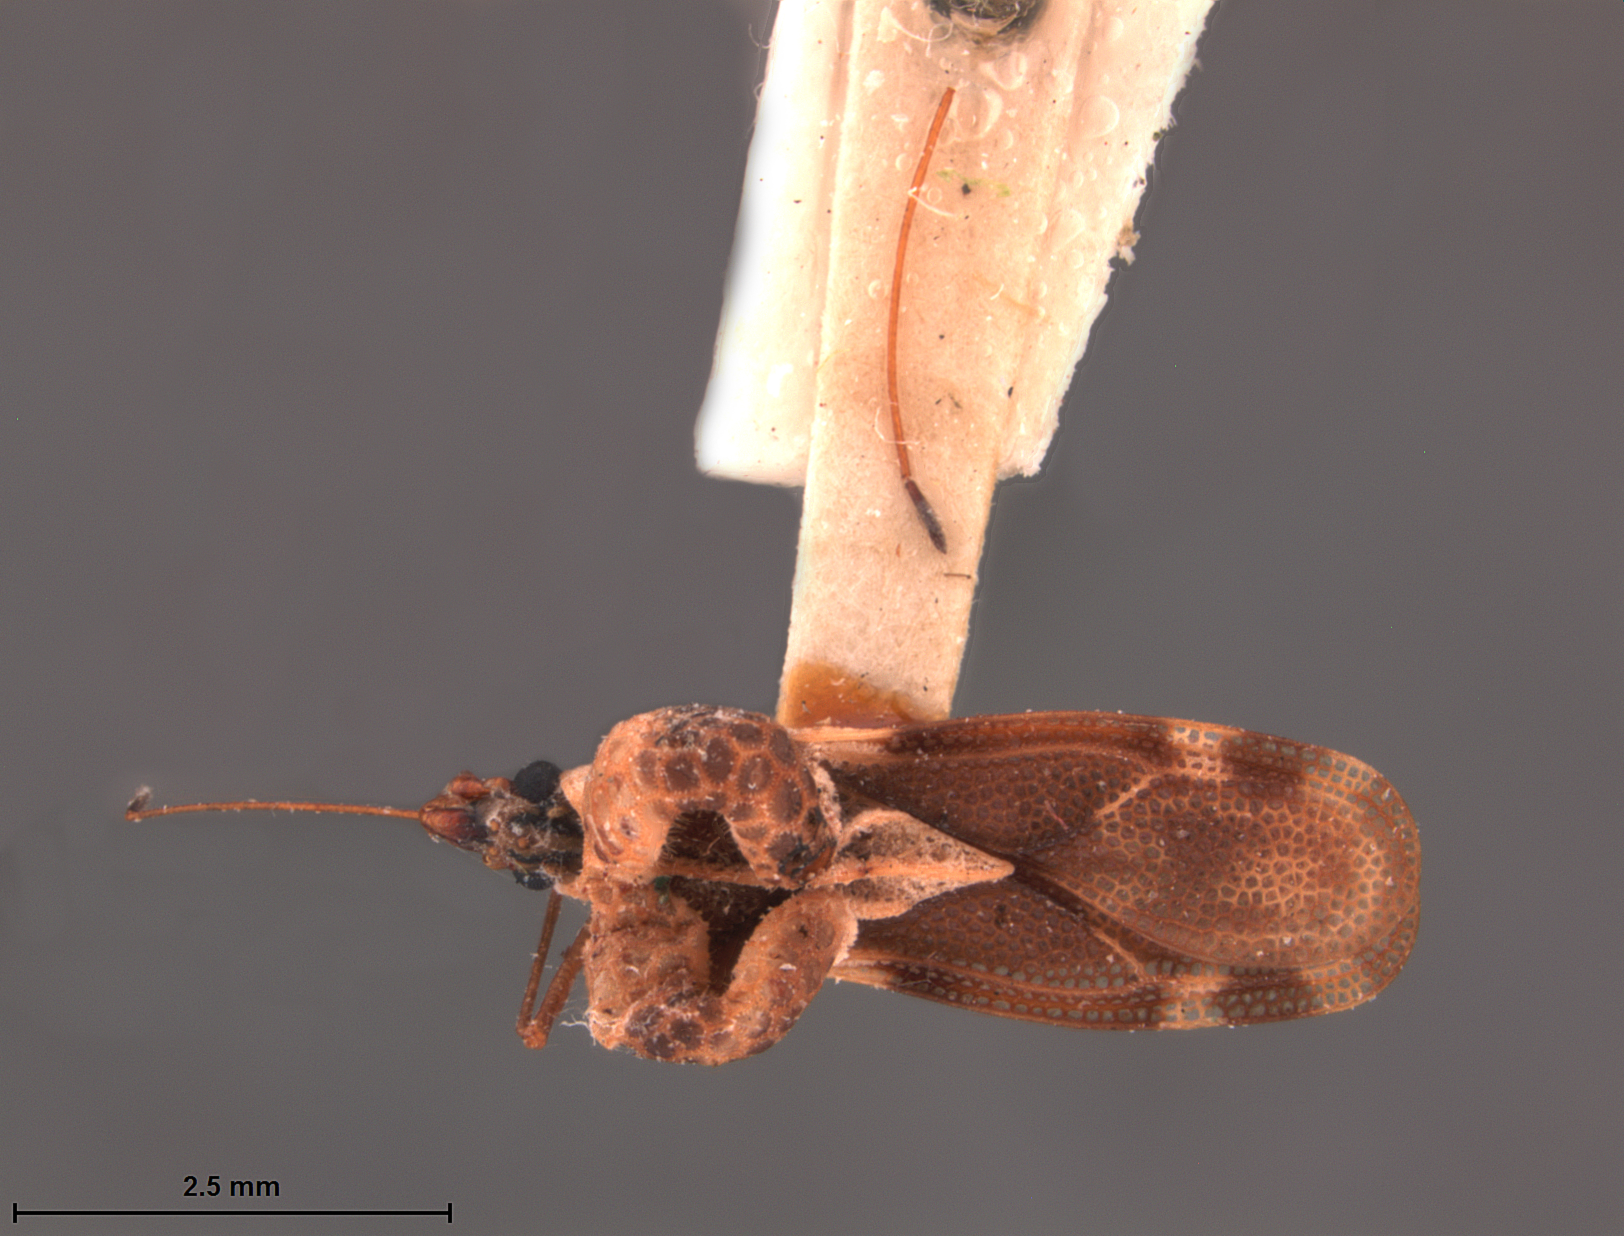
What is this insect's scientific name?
Ypsotingis bakeri
